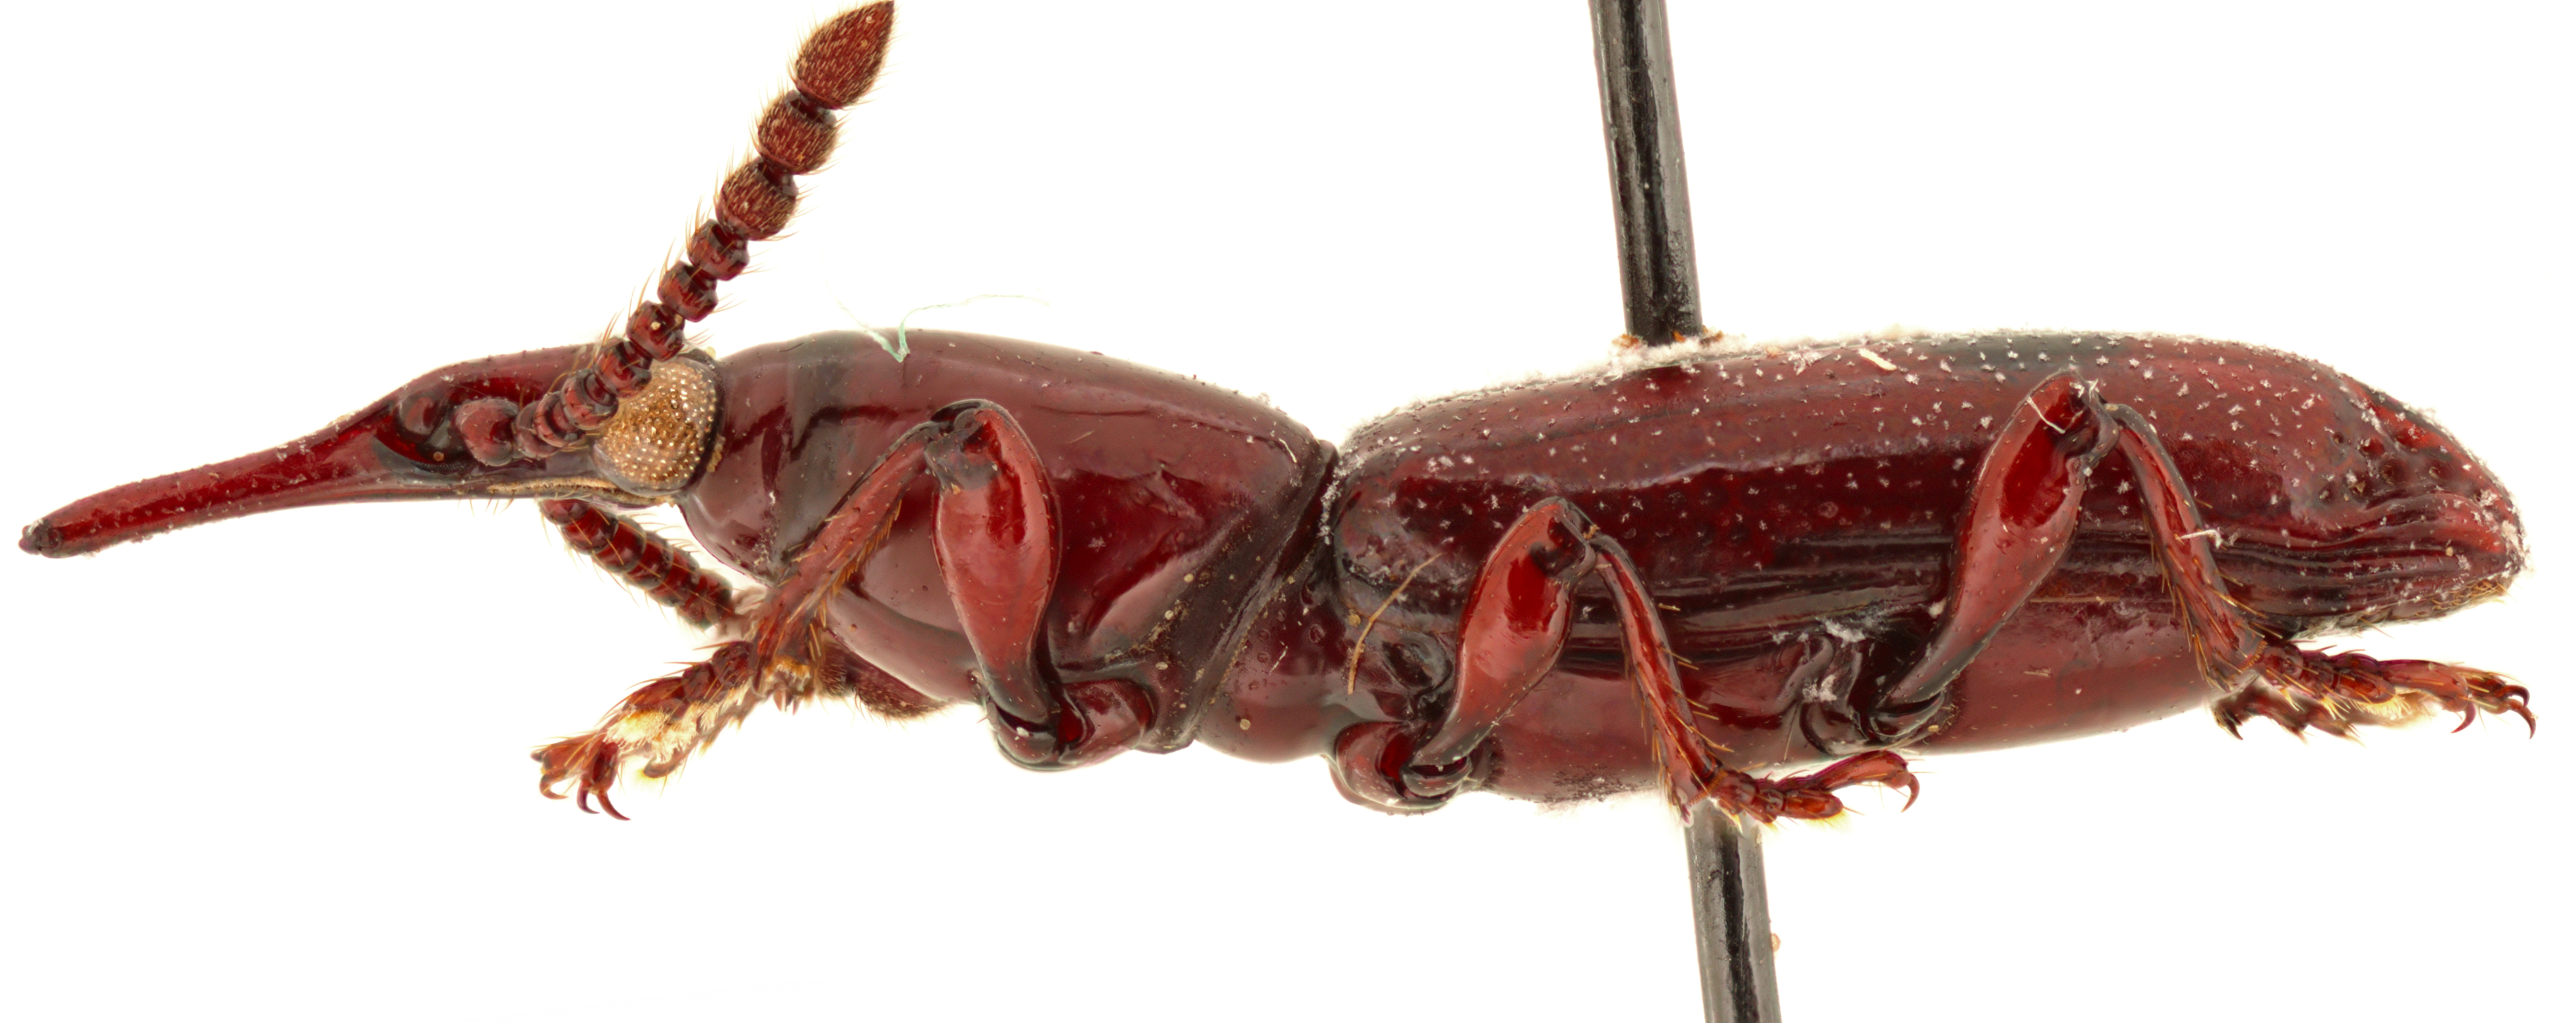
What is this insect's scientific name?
Paratrachelizus sternalis
